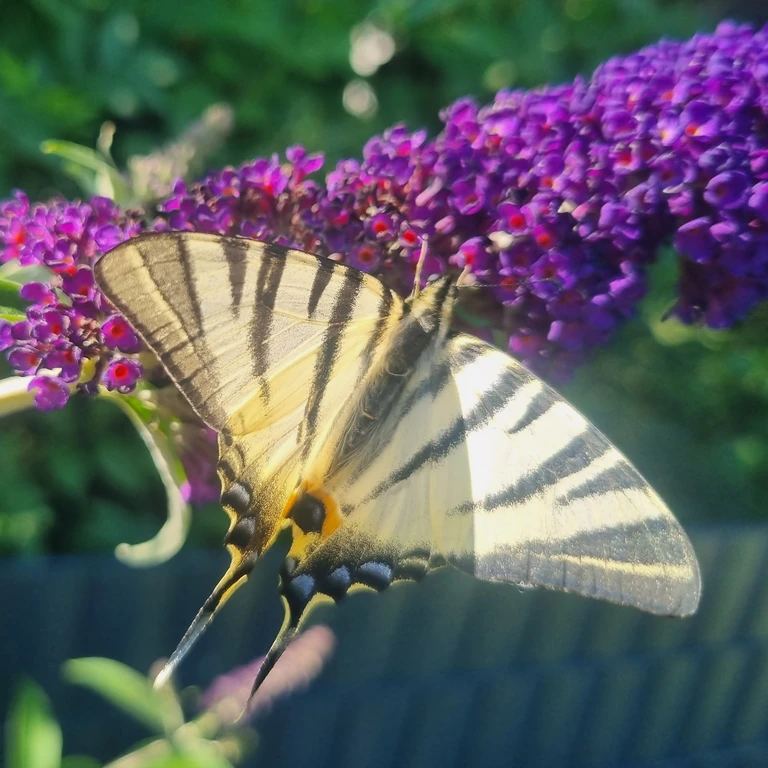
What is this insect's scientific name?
Iphiclides podalirius
